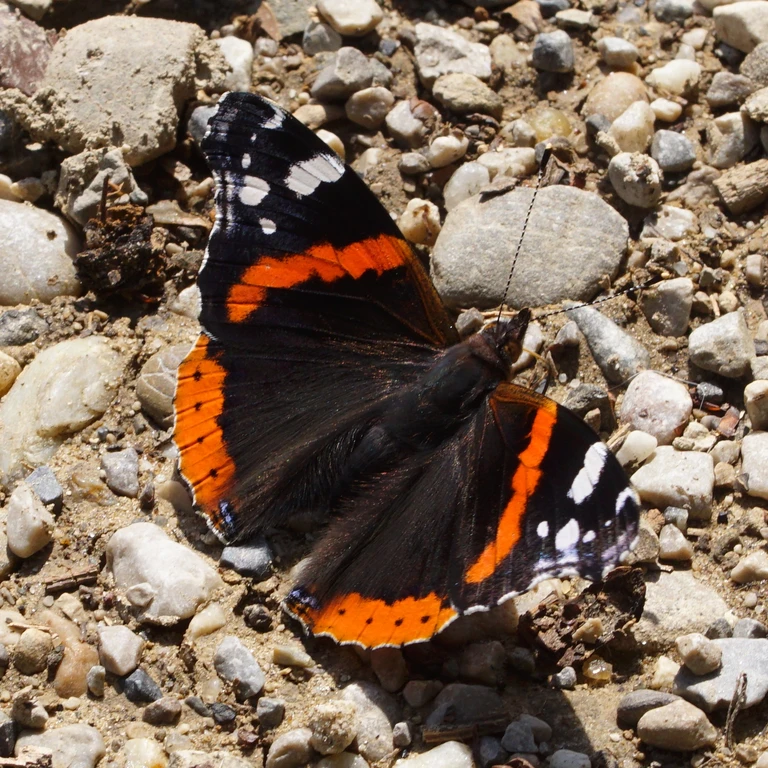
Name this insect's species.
Vanessa atalanta
